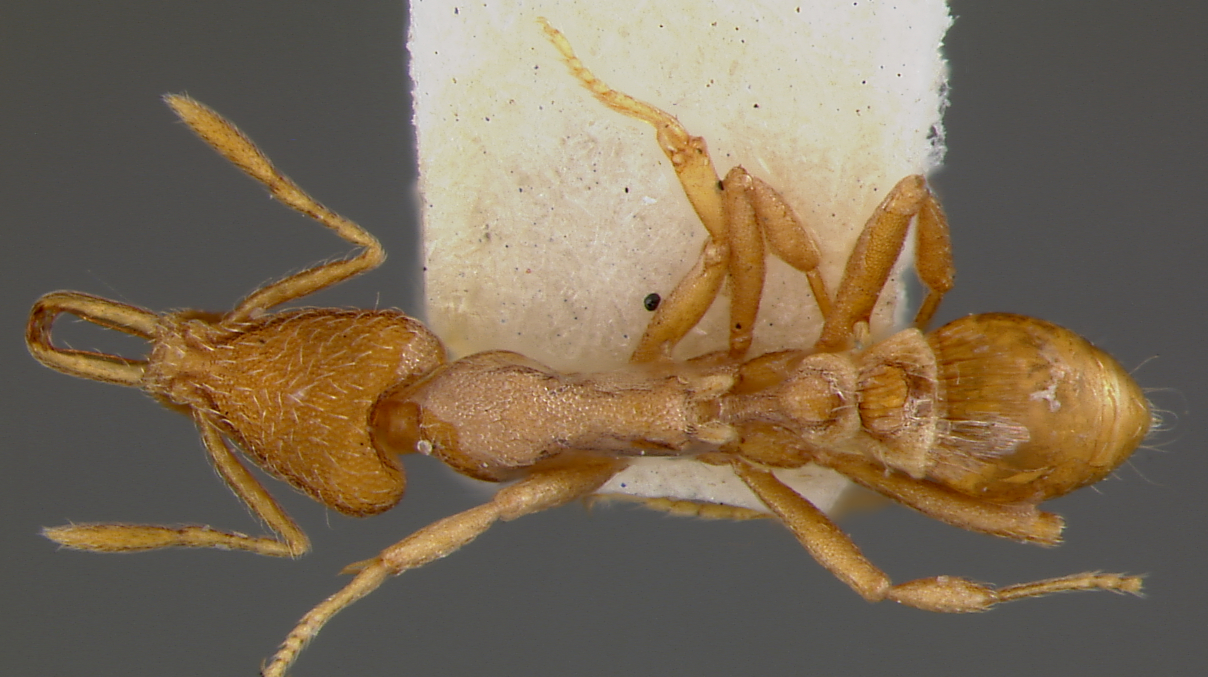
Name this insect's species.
Strumigenys phytibia
